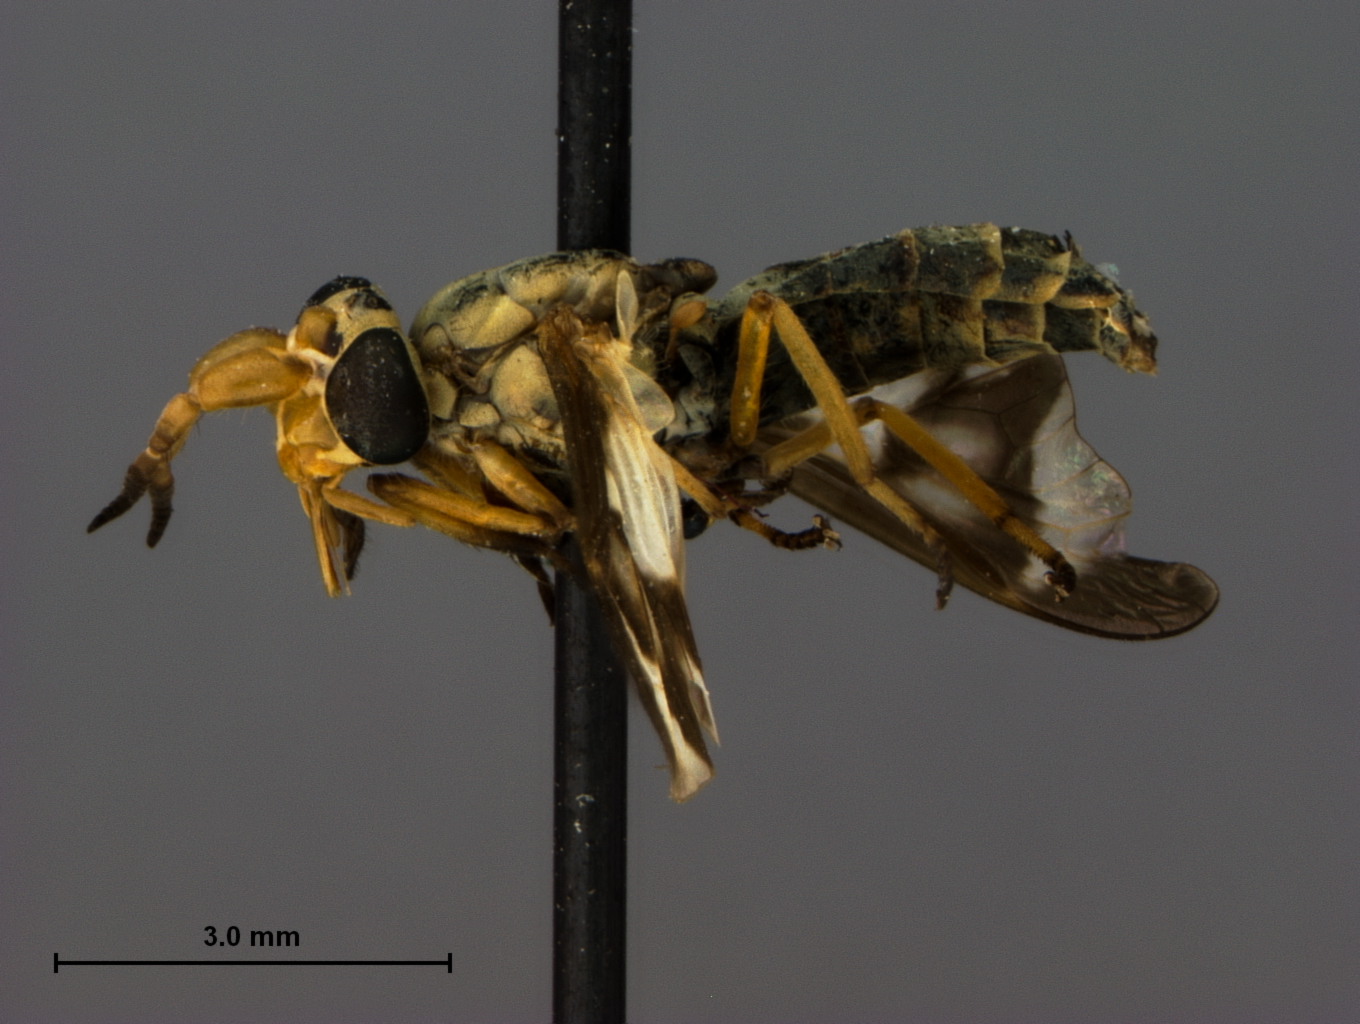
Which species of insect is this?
Chrysops dilatus (also Chrysops pachycerus)
